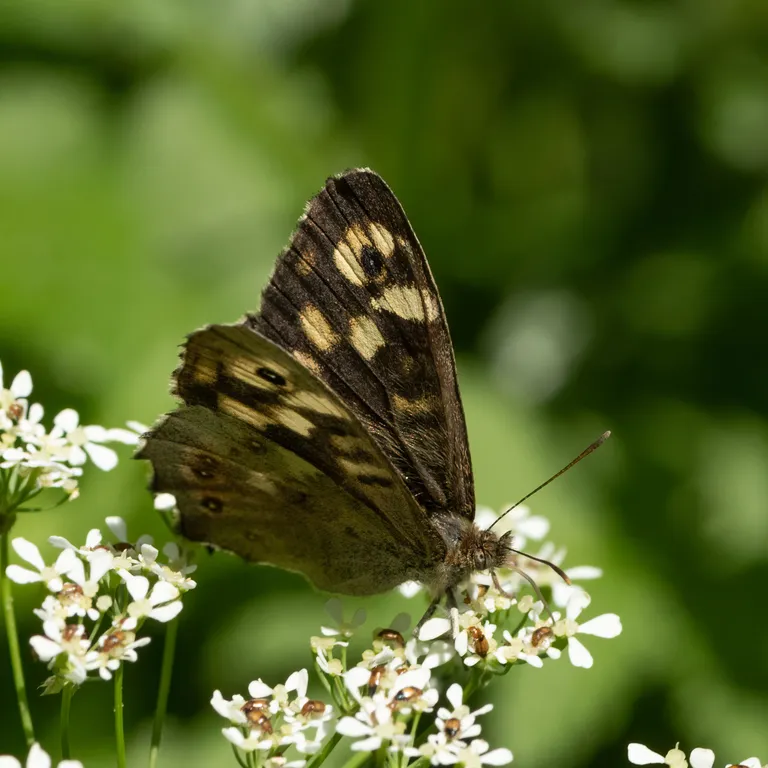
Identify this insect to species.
Pararge aegeria
